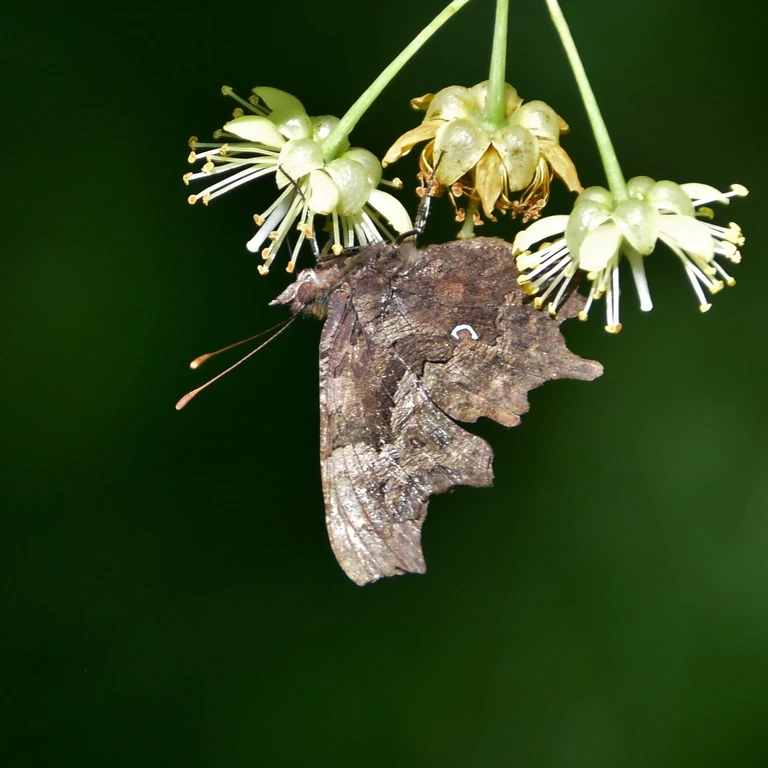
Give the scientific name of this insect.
Polygonia c-album
